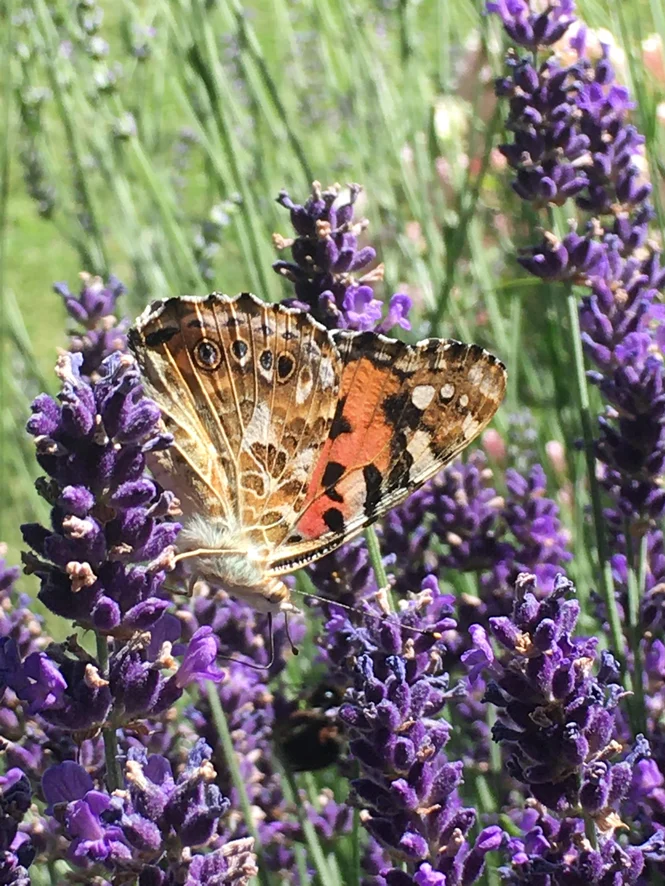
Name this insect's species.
Vanessa cardui
